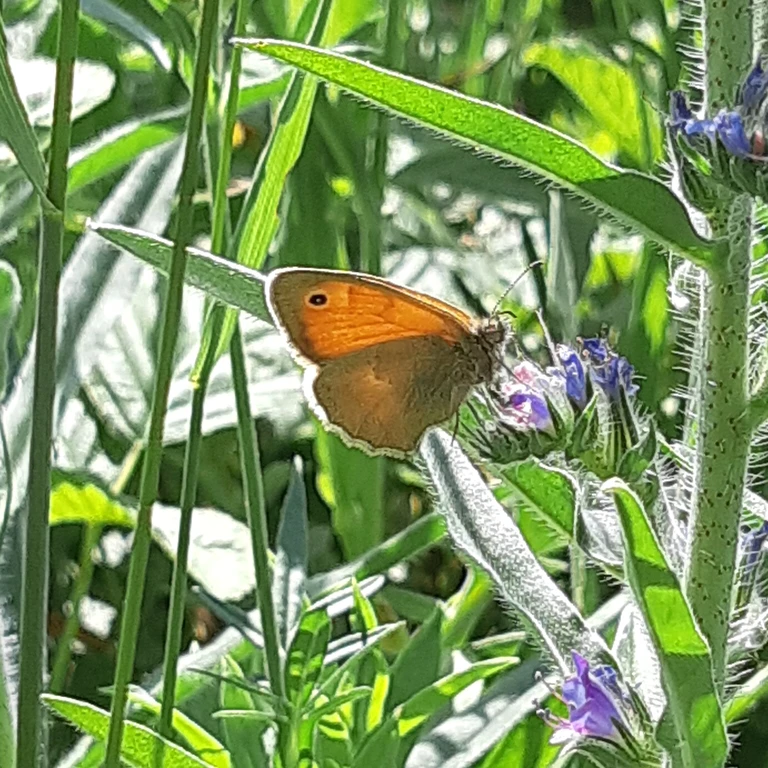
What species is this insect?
Coenonympha pamphilus
